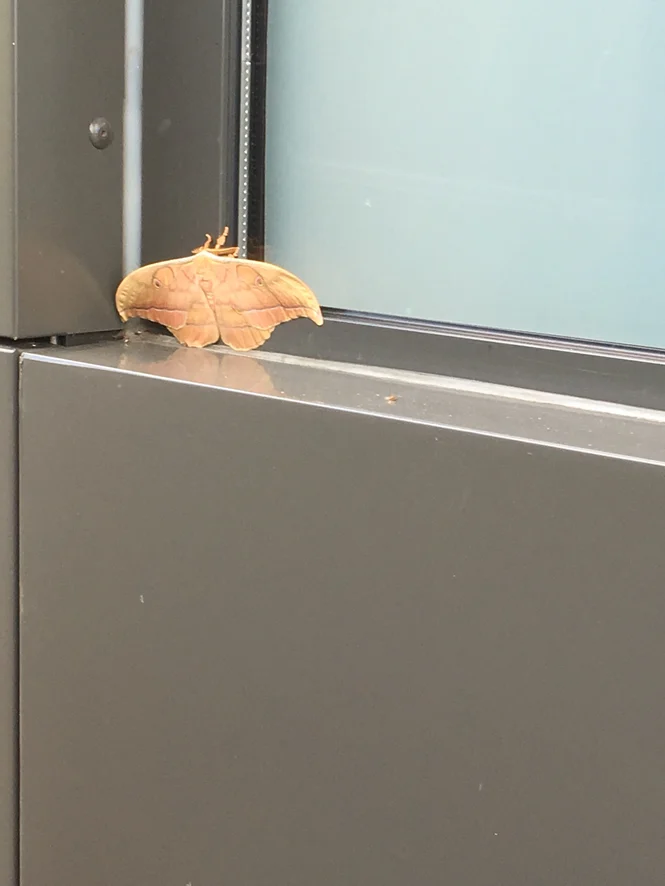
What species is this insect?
Antheraea yamamai
